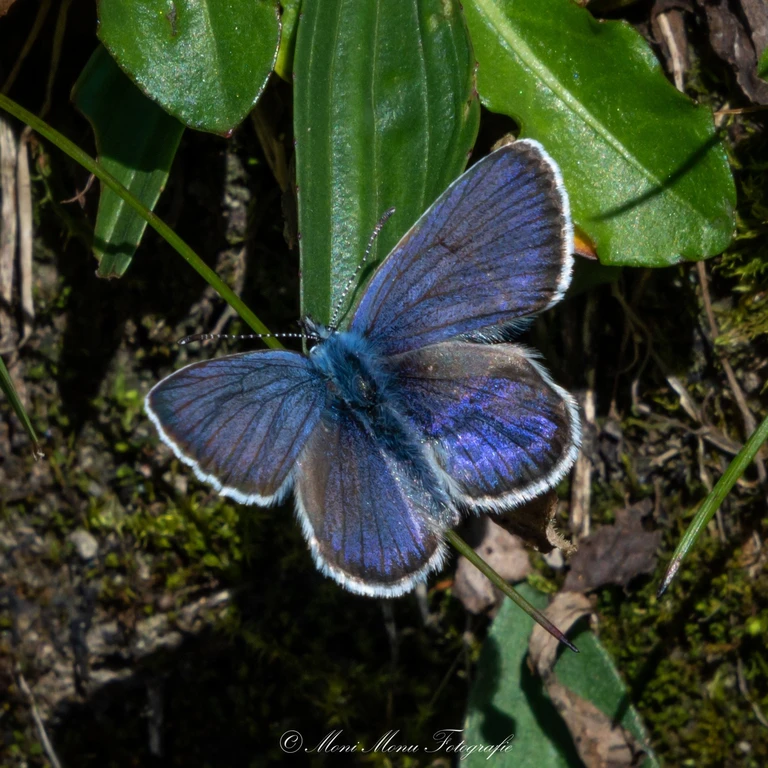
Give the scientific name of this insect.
Cyaniris semiargus
